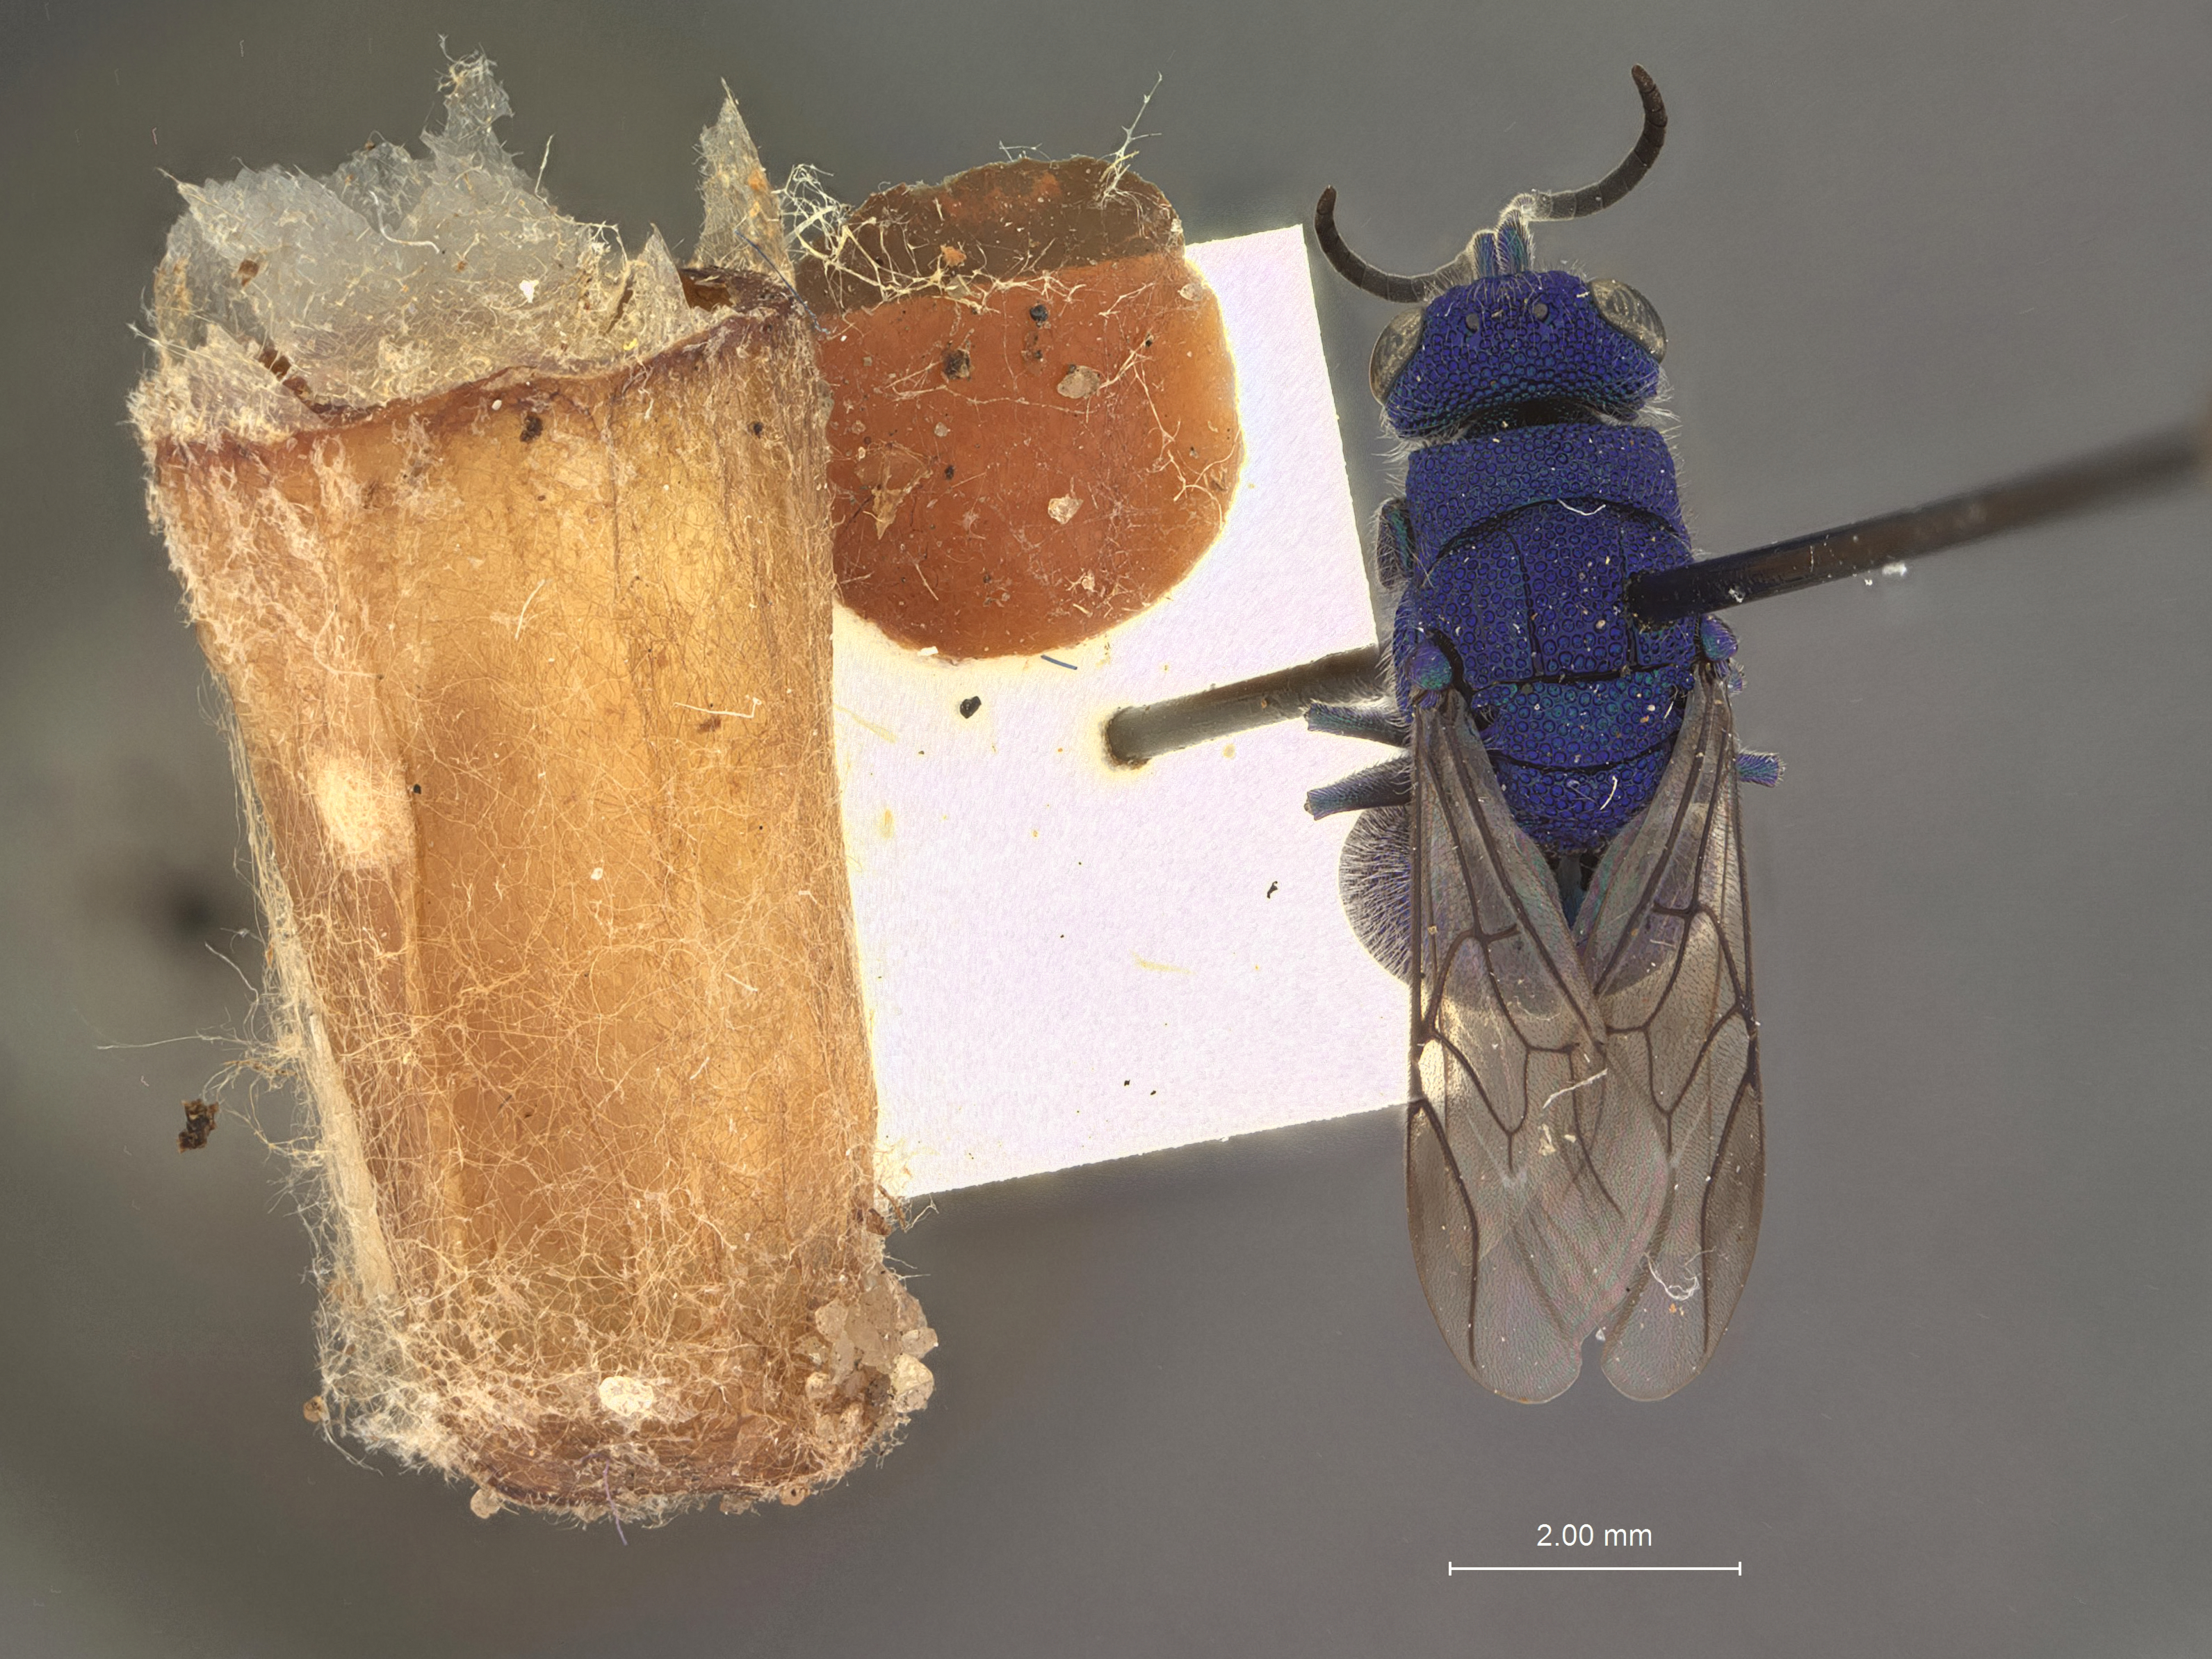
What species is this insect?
Chrysis stenodyneri
